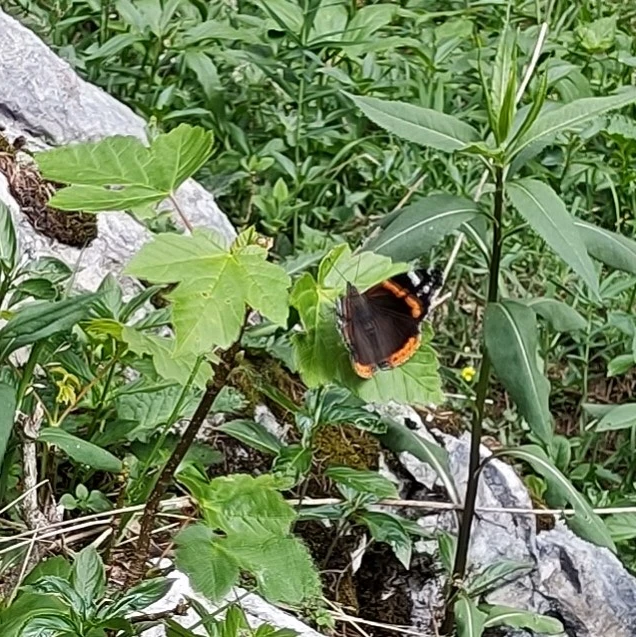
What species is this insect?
Vanessa atalanta
